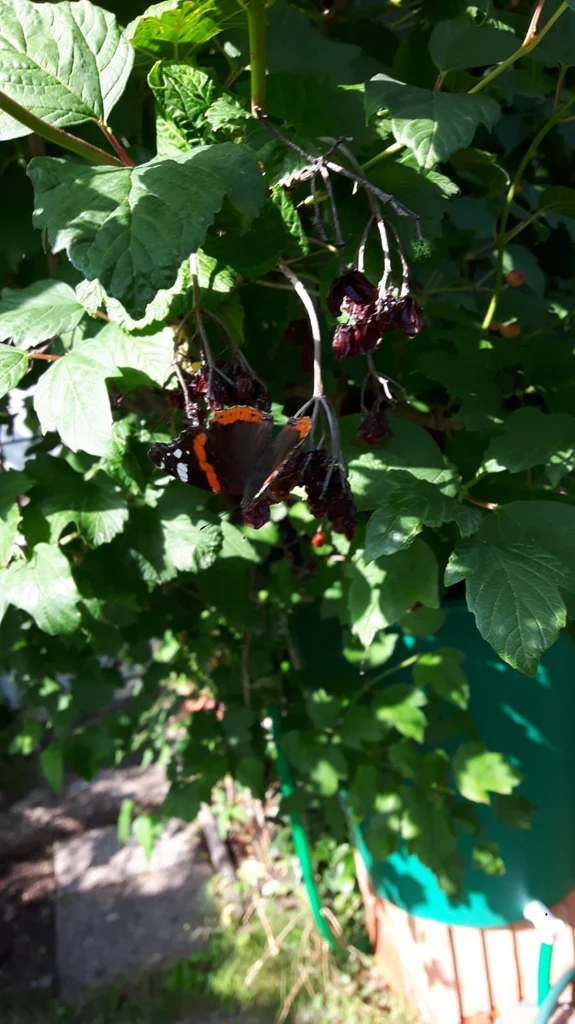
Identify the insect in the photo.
Vanessa atalanta
